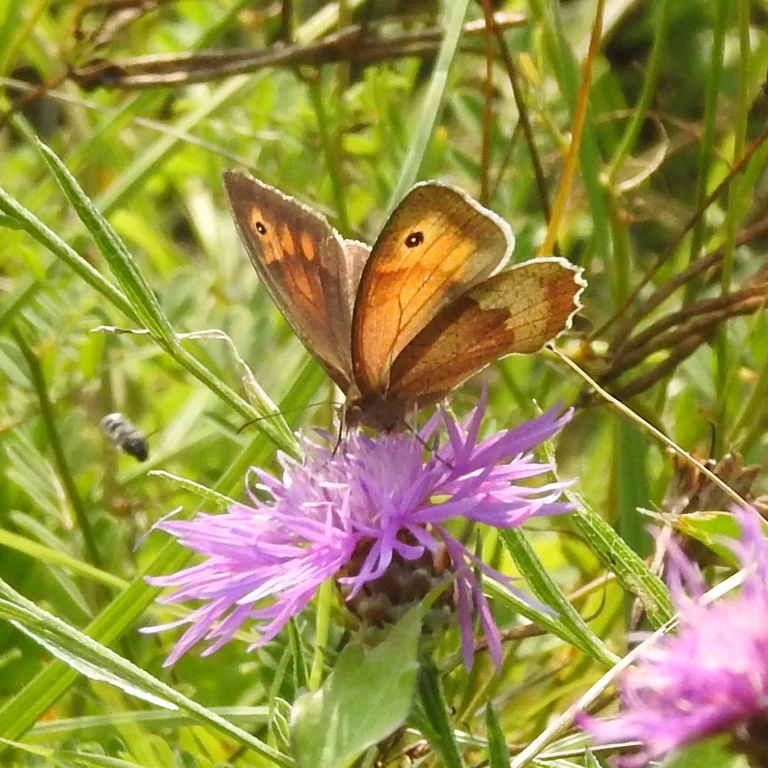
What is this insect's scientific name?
Maniola jurtina
